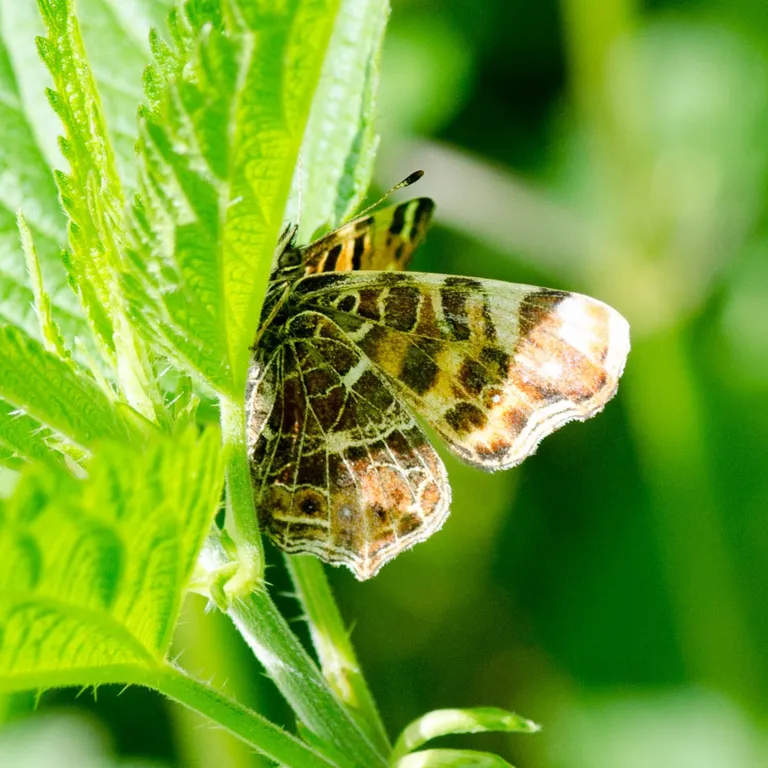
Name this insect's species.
Araschnia levana
